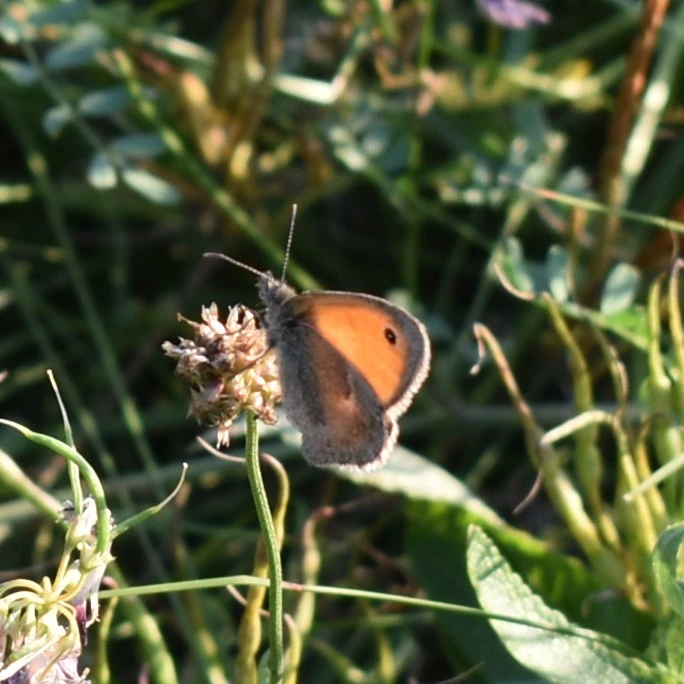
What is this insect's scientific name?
Coenonympha pamphilus
